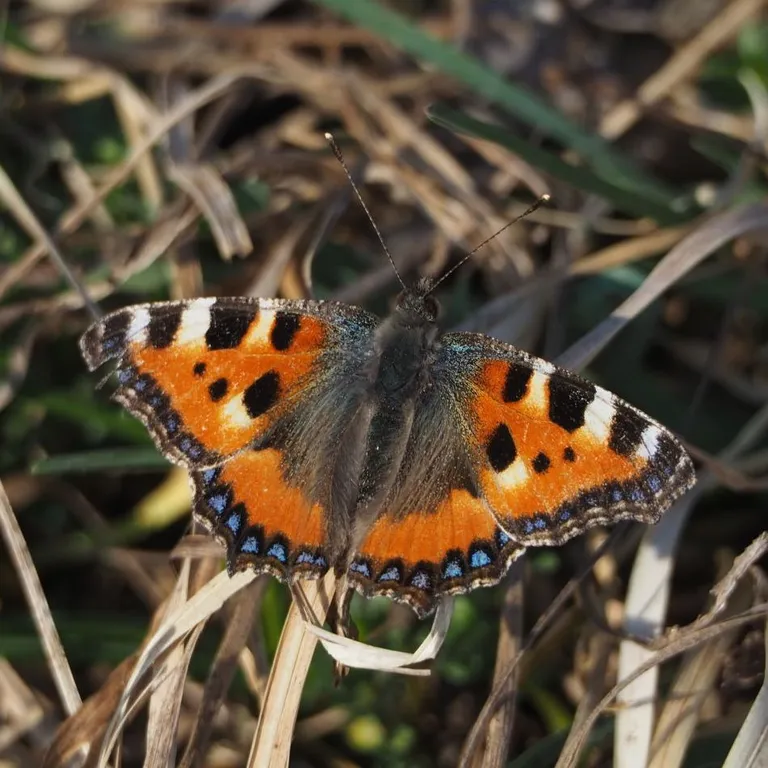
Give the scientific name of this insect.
Aglais urticae
